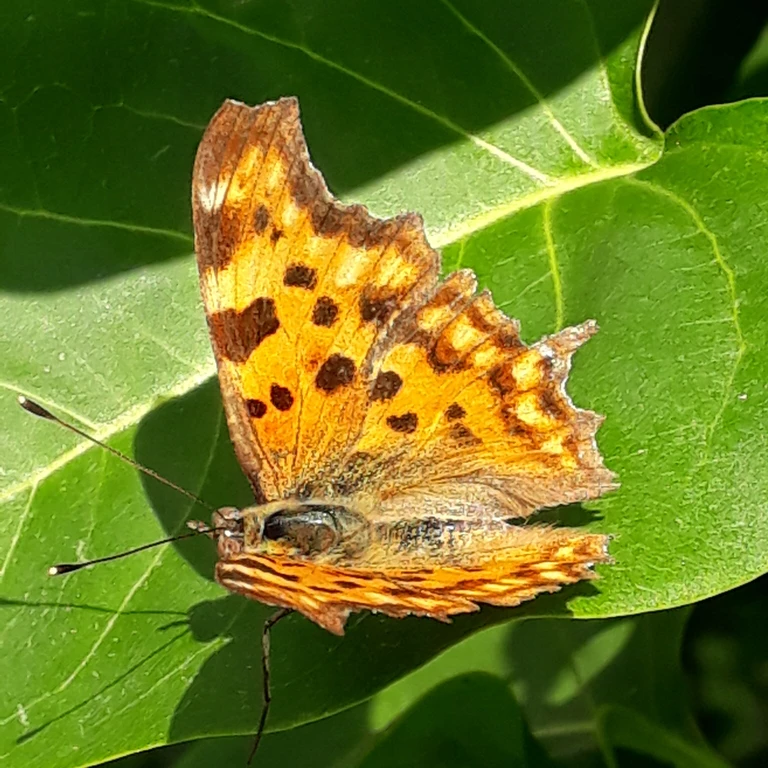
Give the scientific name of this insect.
Polygonia c-album
